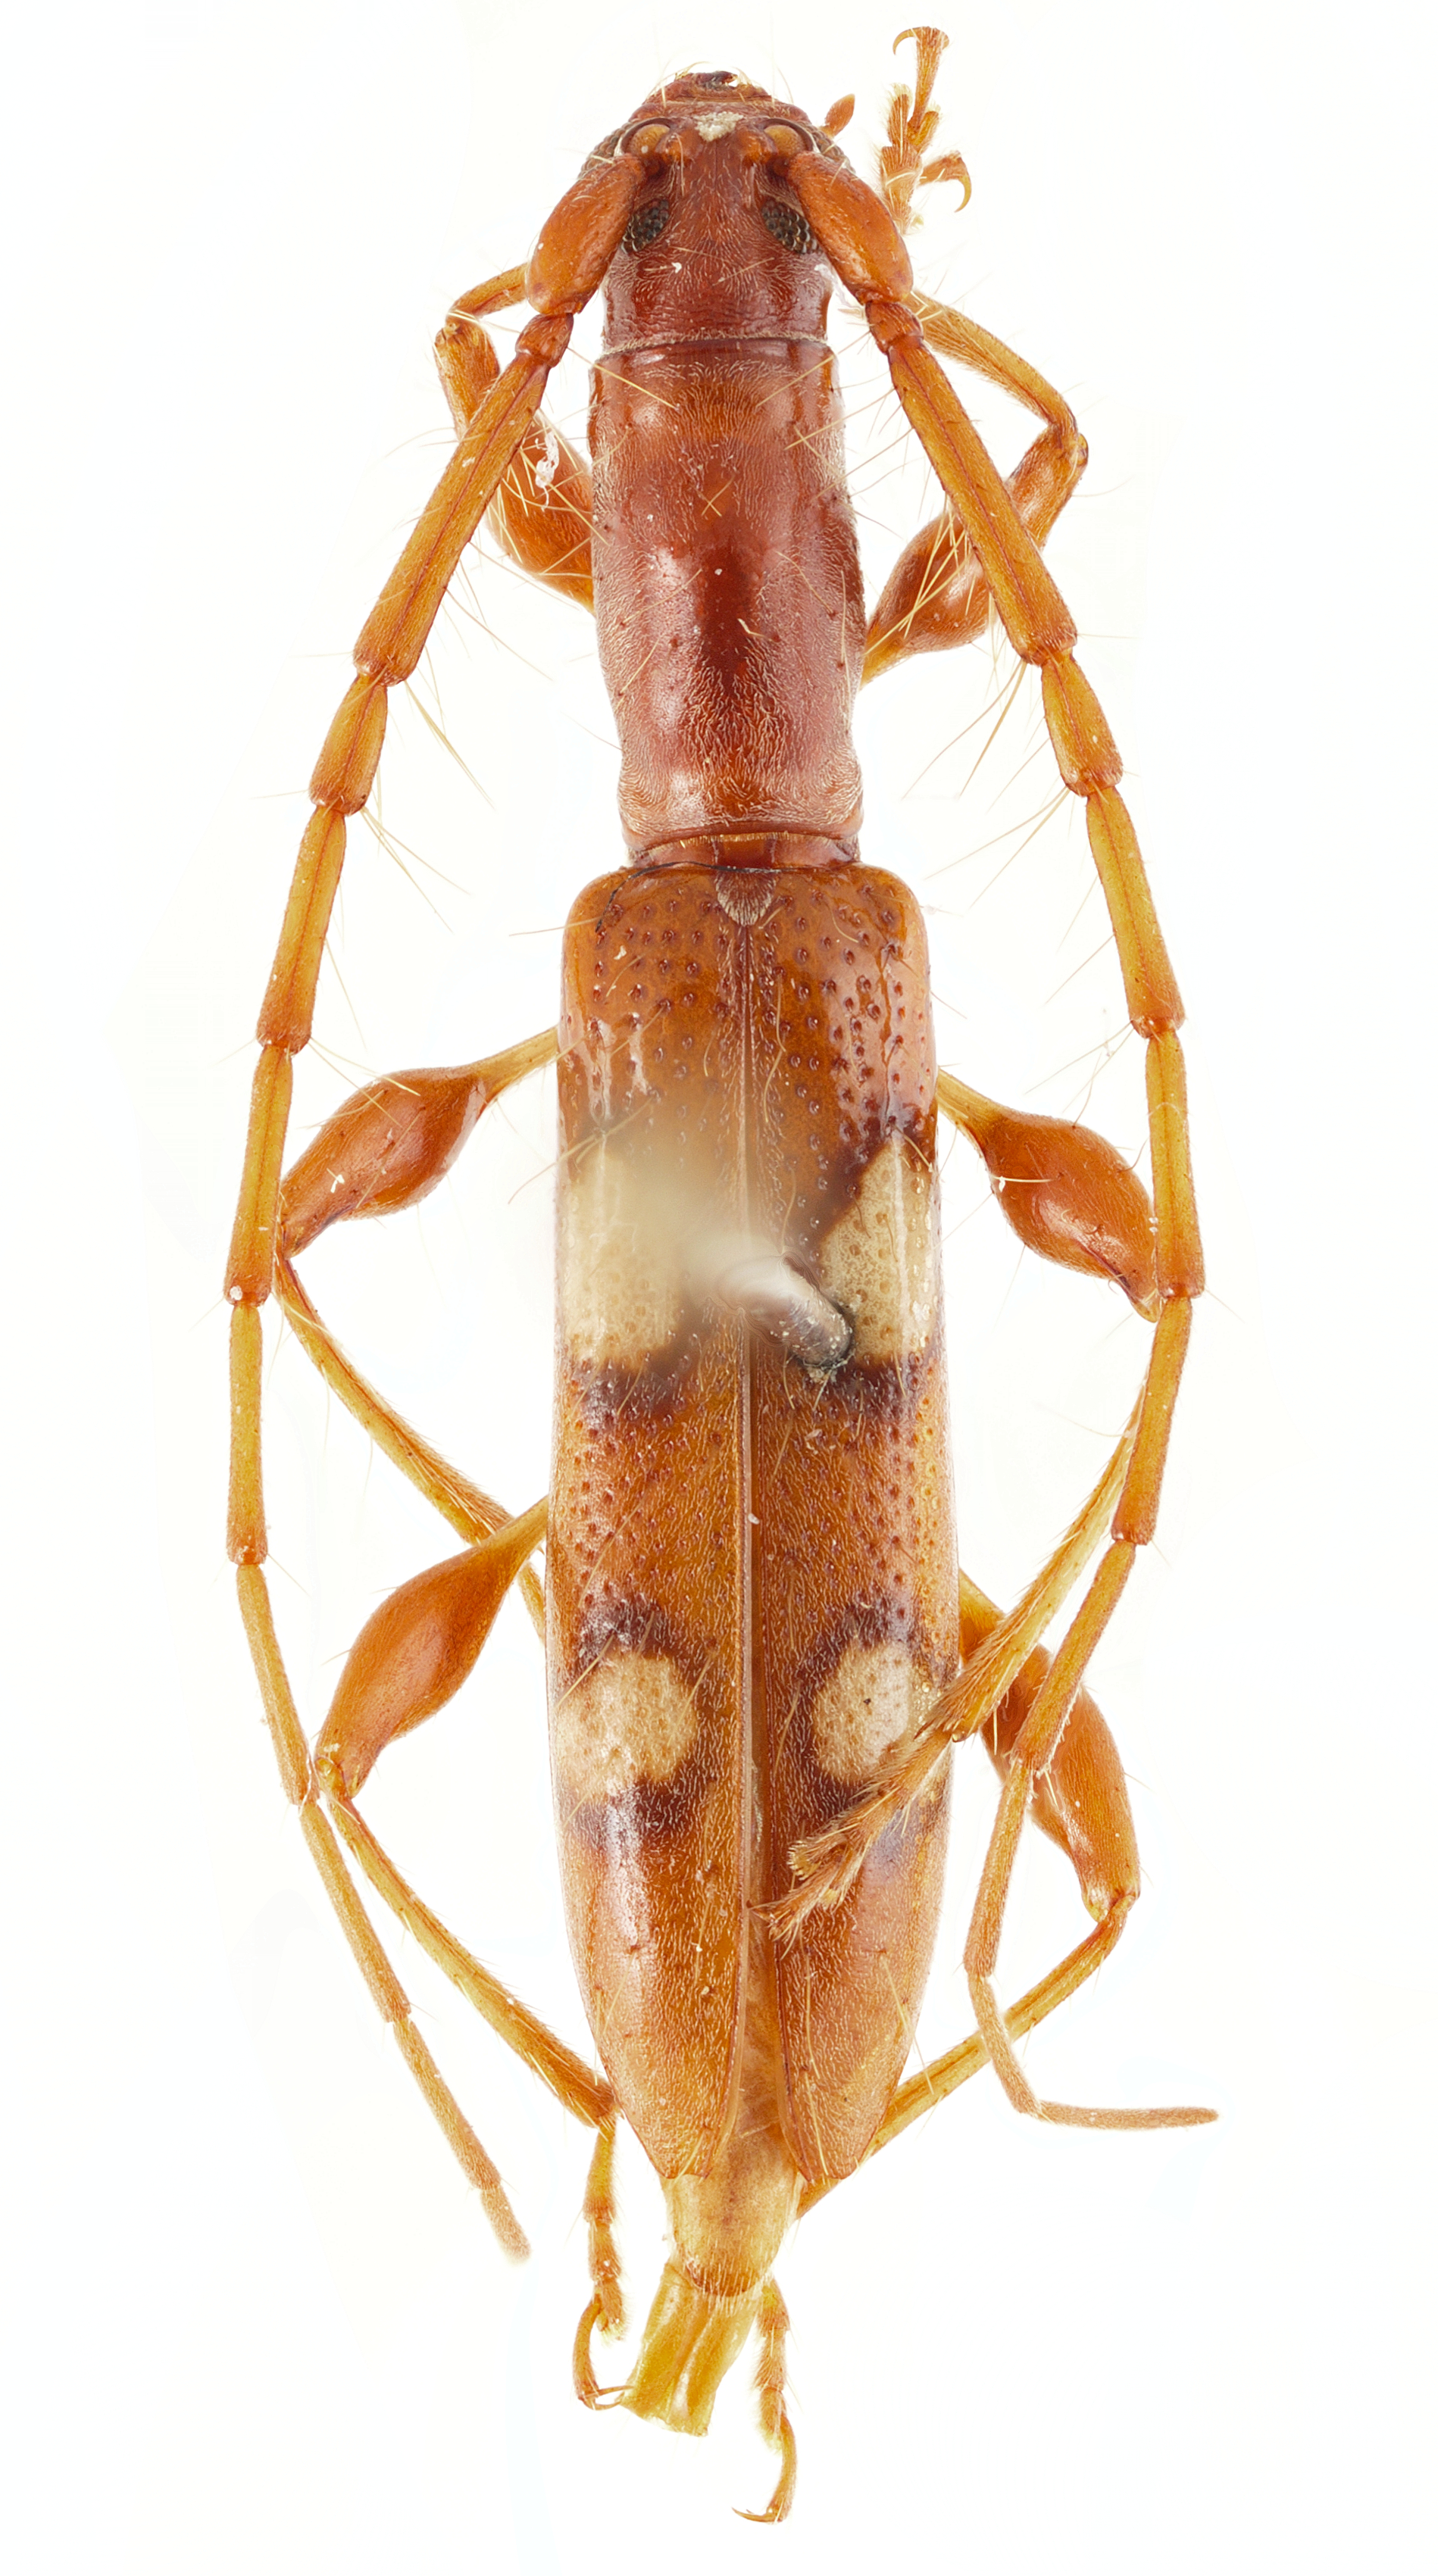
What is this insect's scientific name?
Neocompsa alacris
